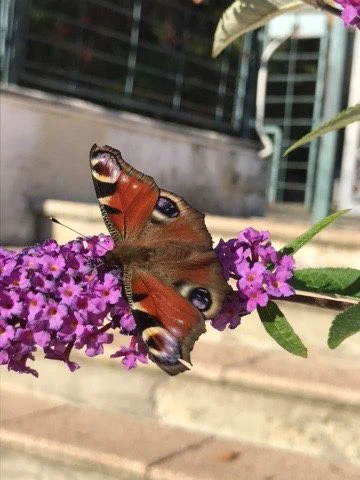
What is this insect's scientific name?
Aglais io
